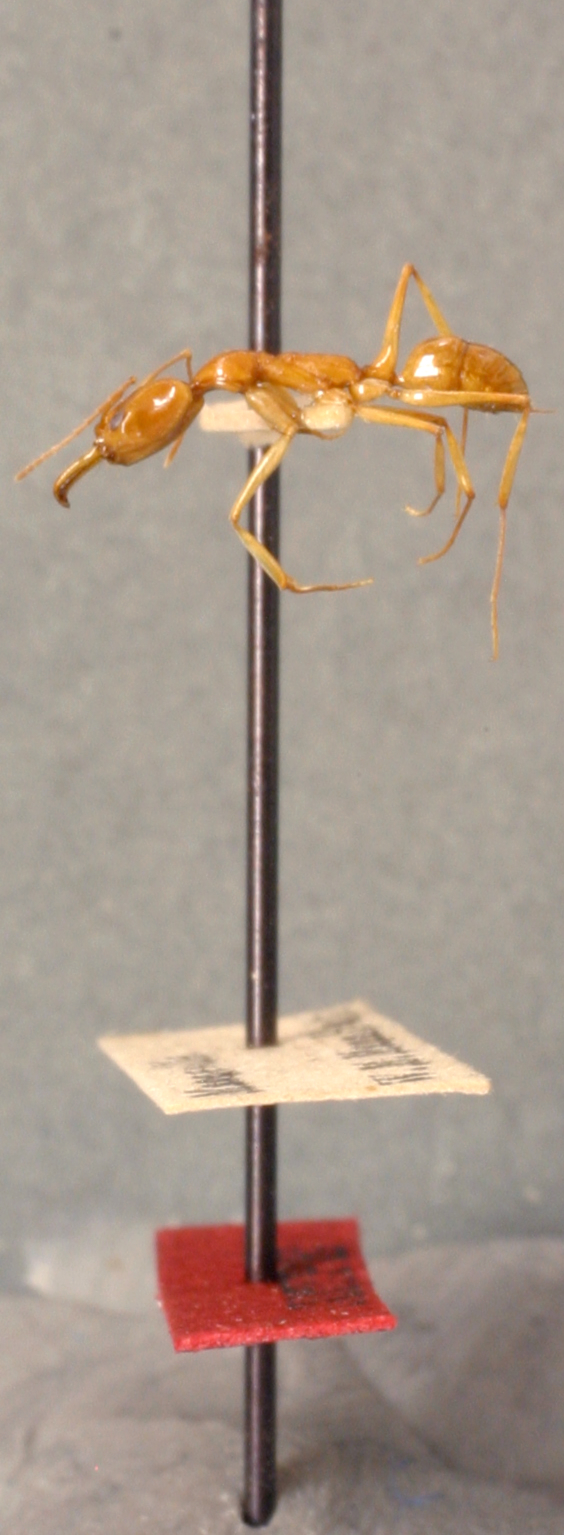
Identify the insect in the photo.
Anochetus haytianus
